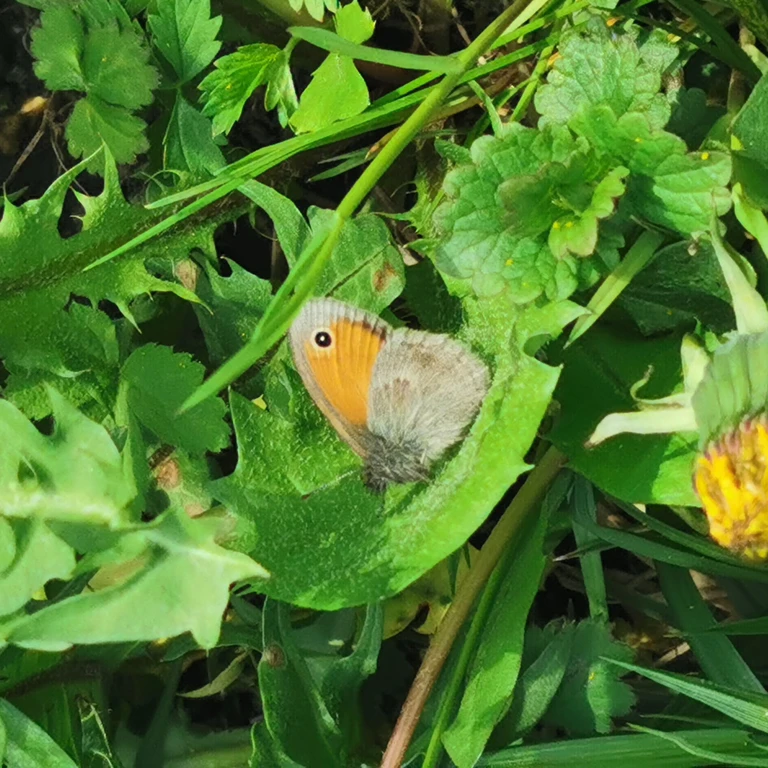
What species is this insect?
Coenonympha pamphilus
